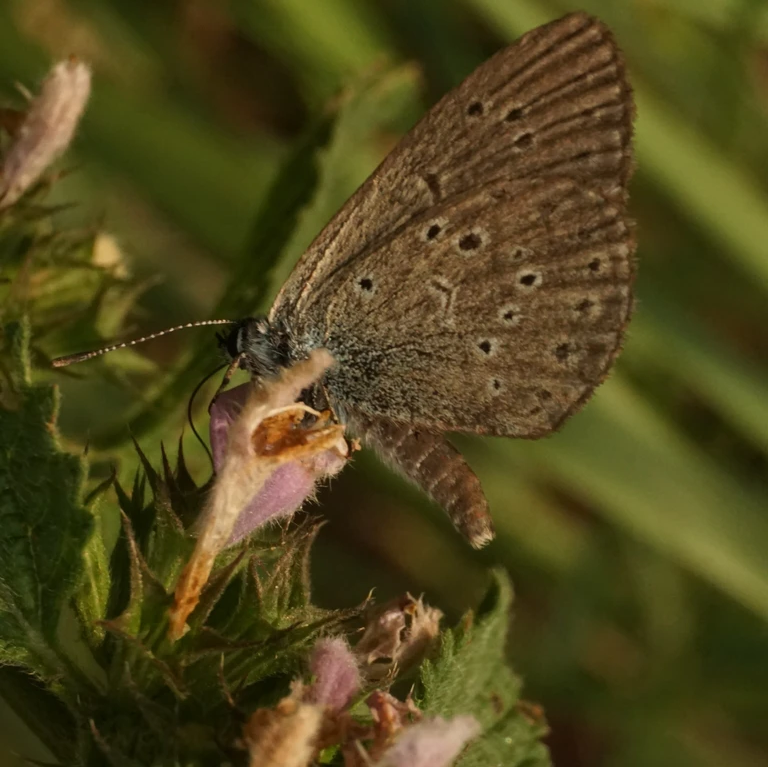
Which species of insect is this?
Phengaris alcon/rebeli
